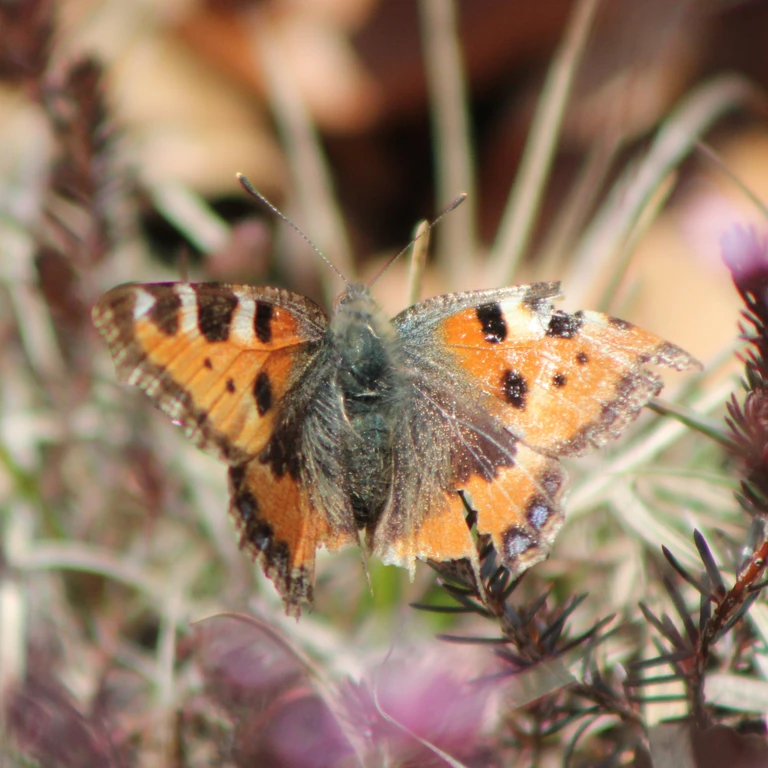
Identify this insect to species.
Aglais urticae
